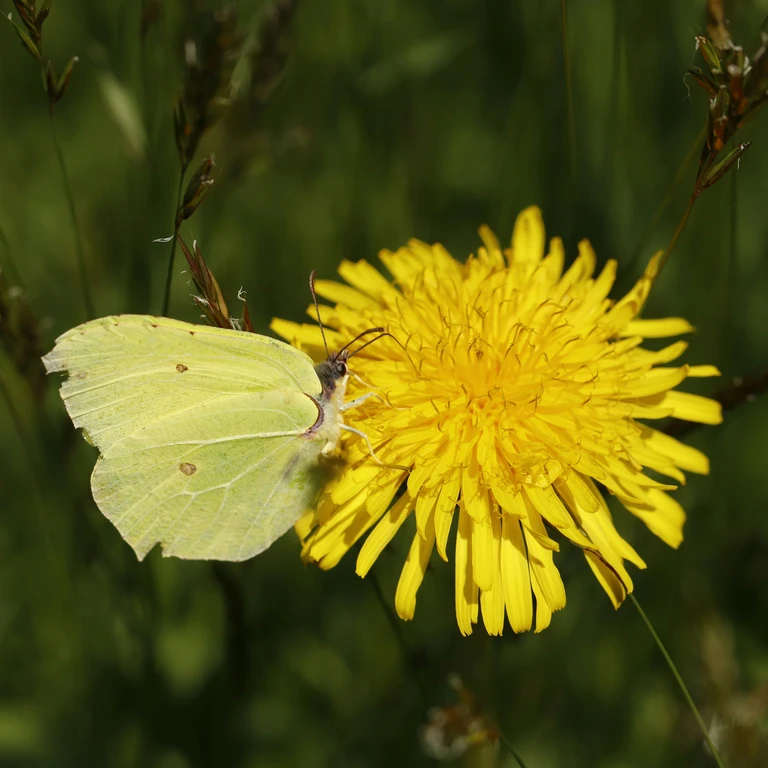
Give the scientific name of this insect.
Gonepteryx rhamni
